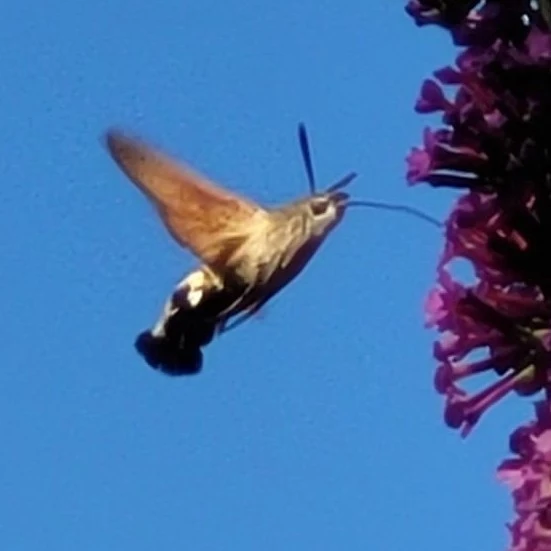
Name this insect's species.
Macroglossum stellatarum
